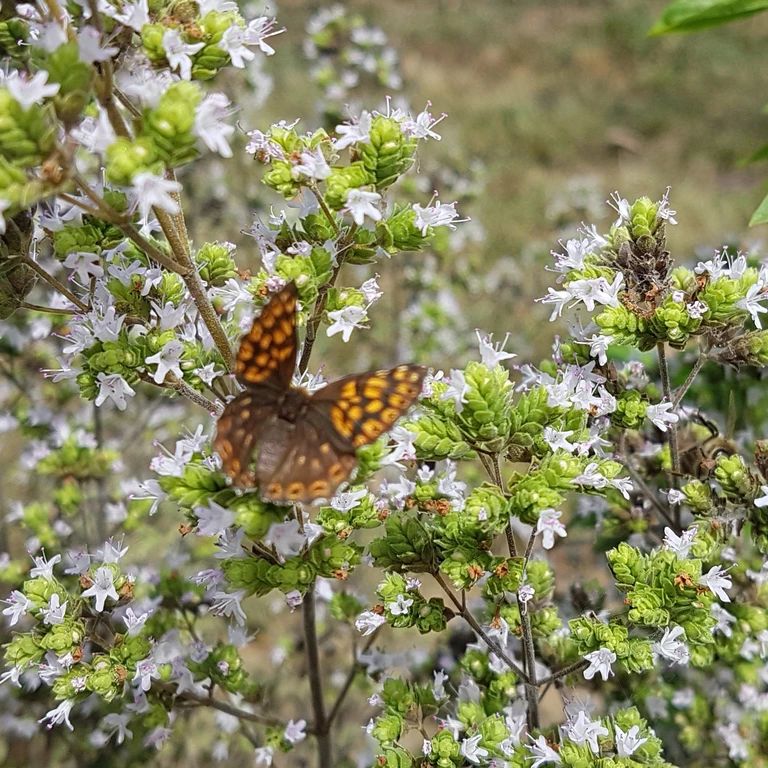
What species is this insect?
Hamearis lucina
